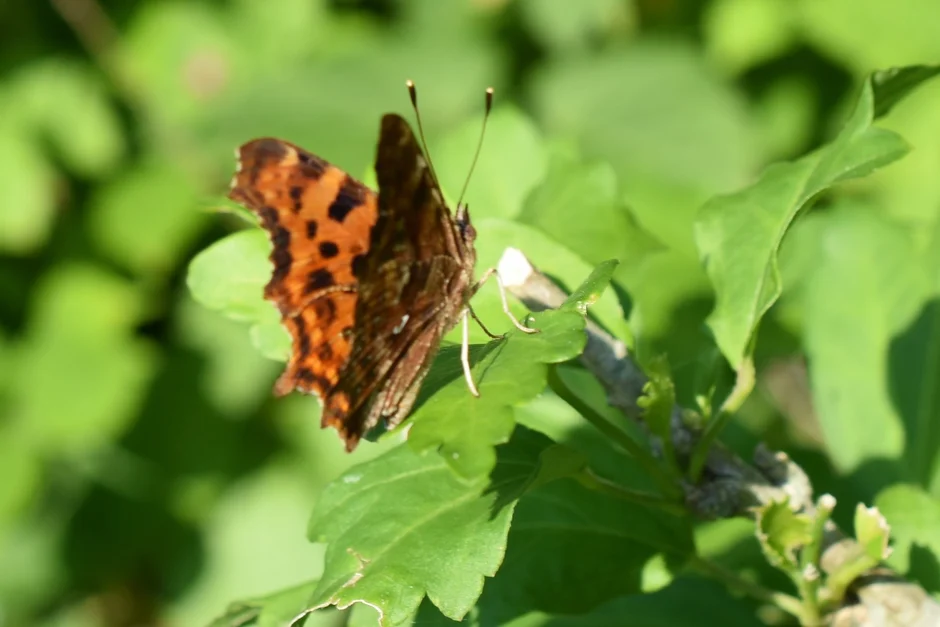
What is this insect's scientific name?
Polygonia c-album
